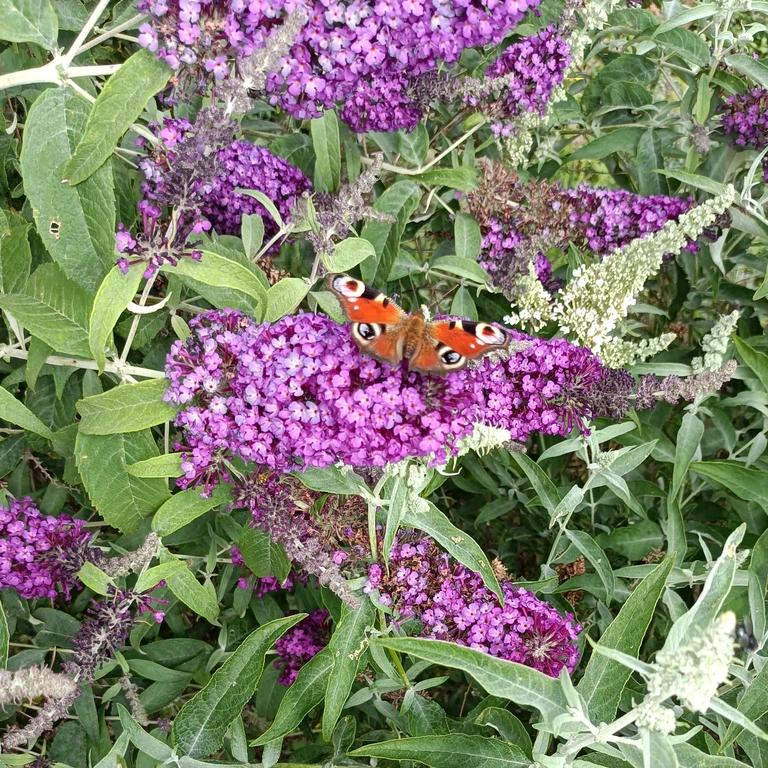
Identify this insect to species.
Aglais io
